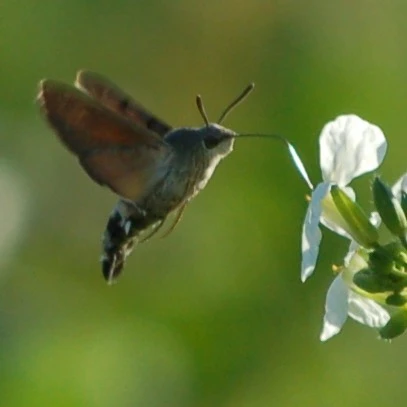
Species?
Macroglossum stellatarum
